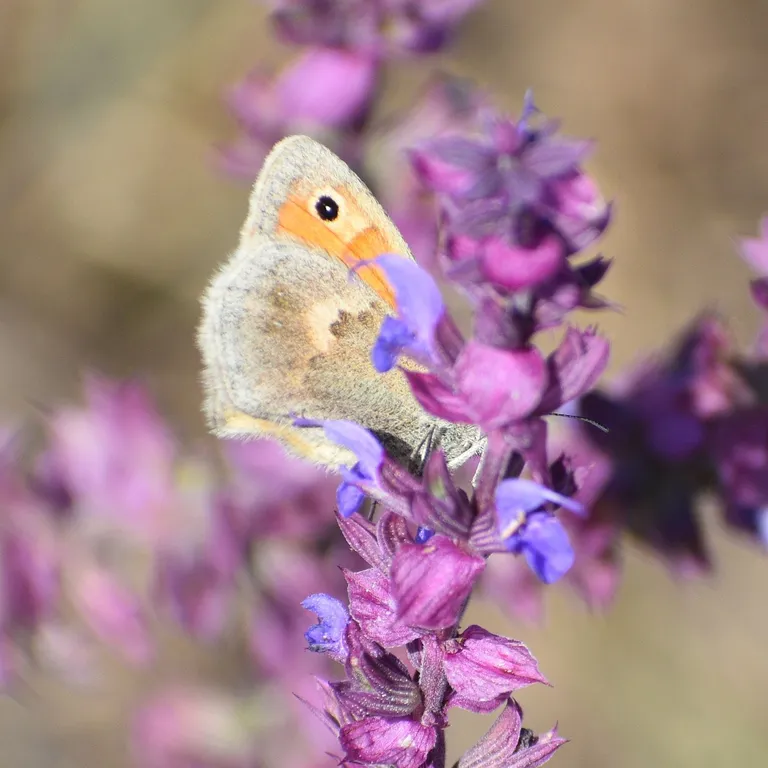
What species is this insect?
Coenonympha pamphilus
